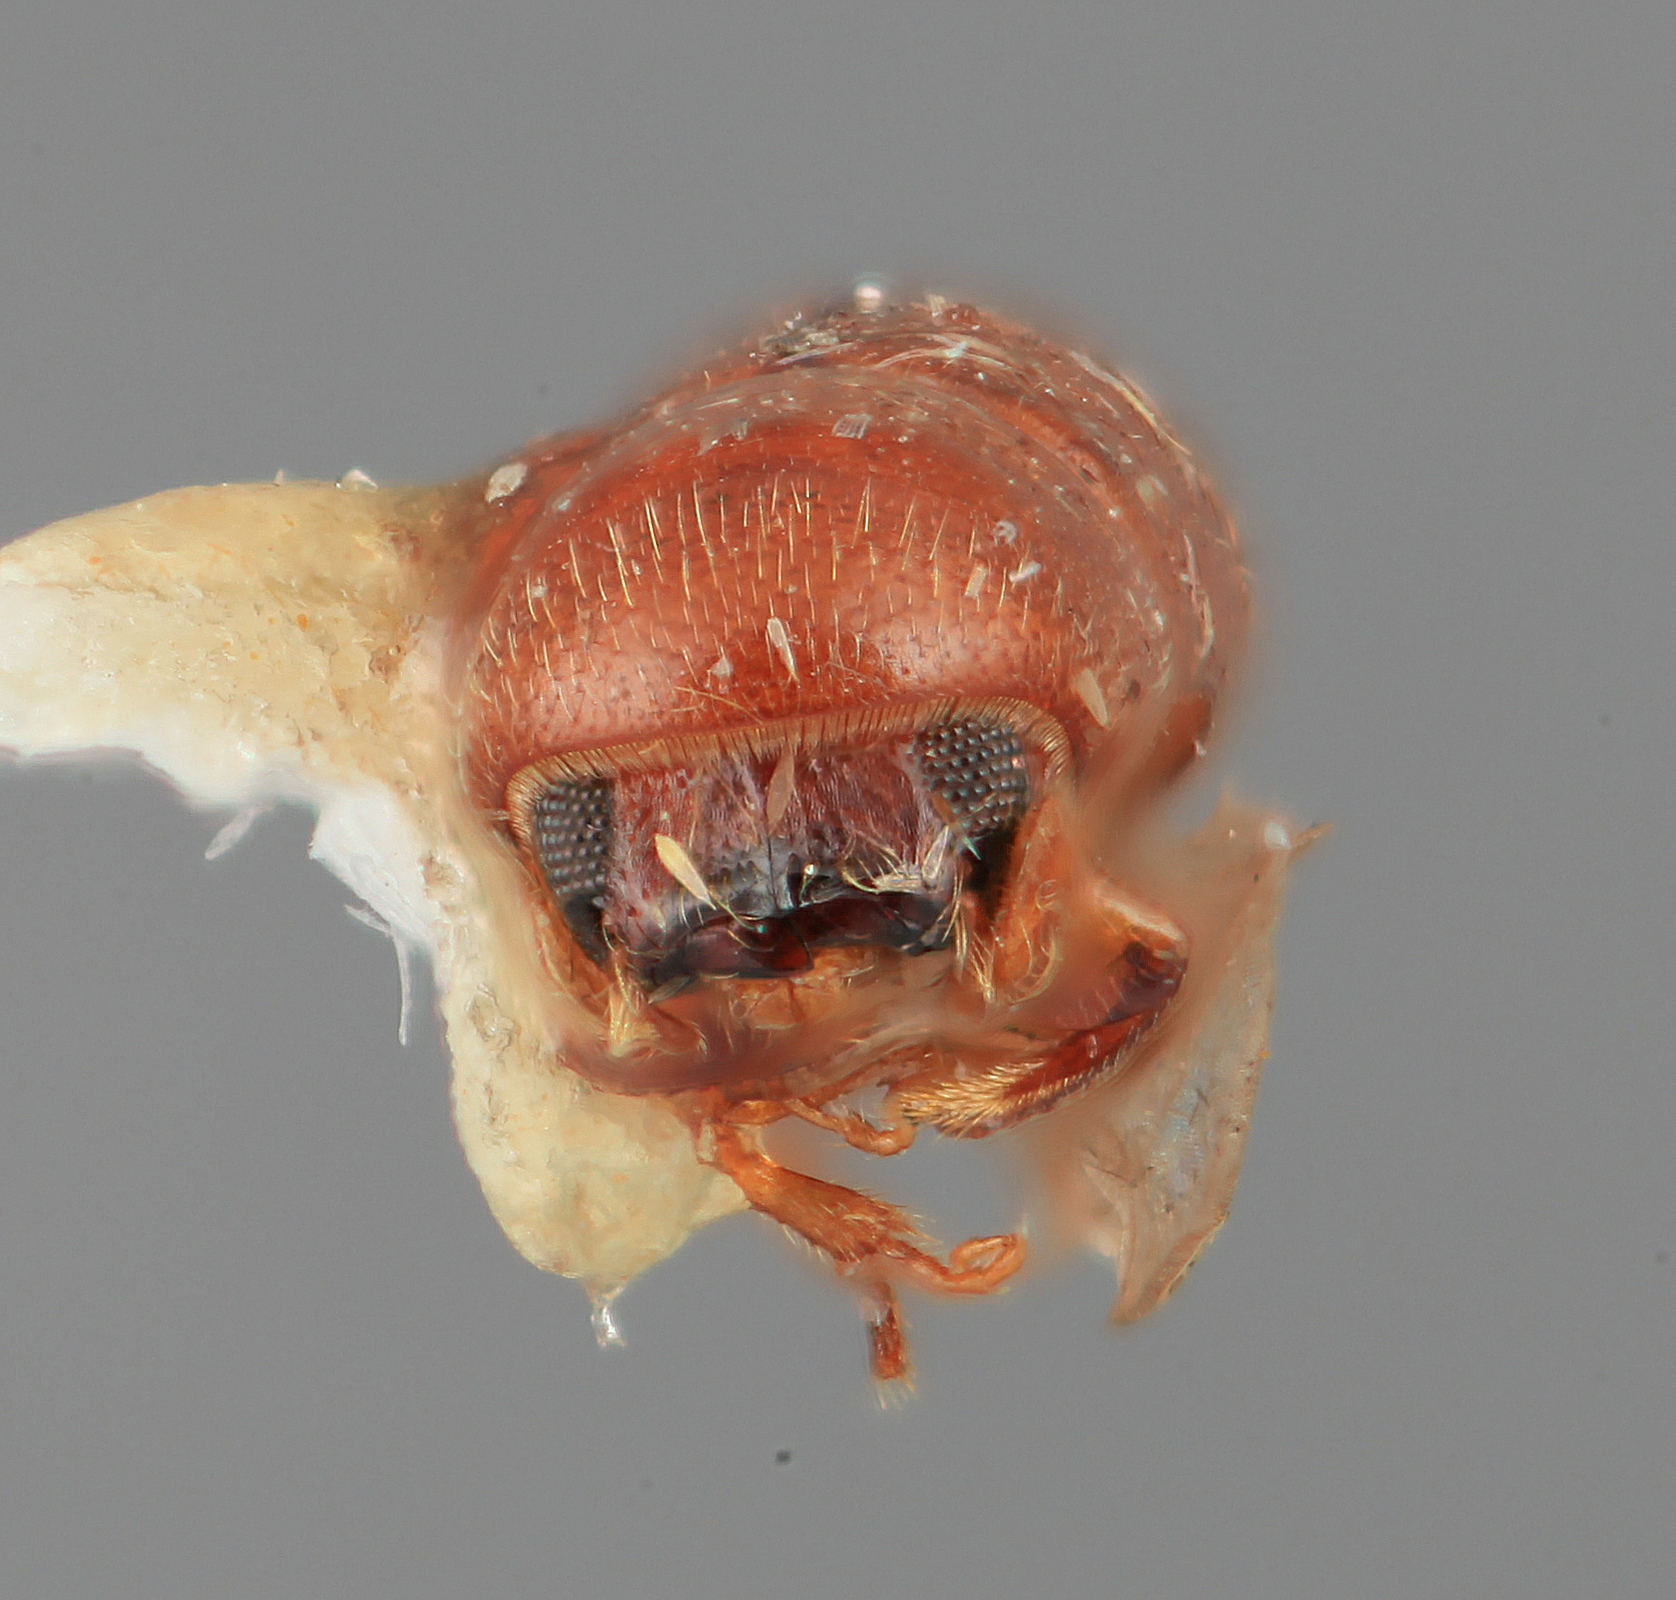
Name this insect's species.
Paracarthylus mutilus
